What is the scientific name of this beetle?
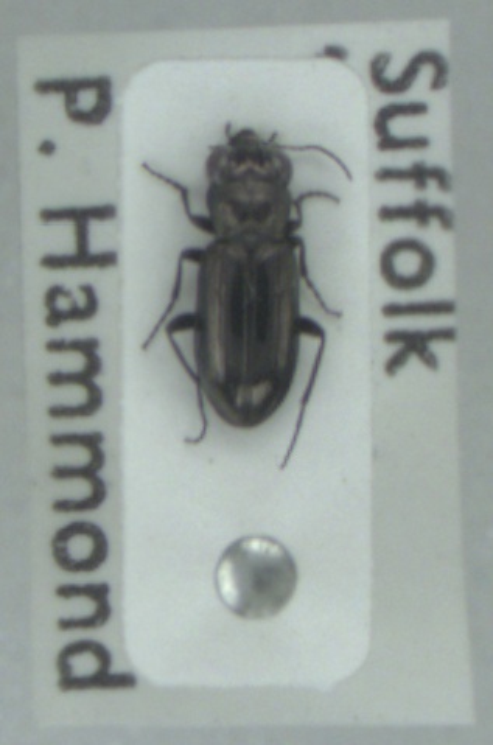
Notiophilus aquaticus
